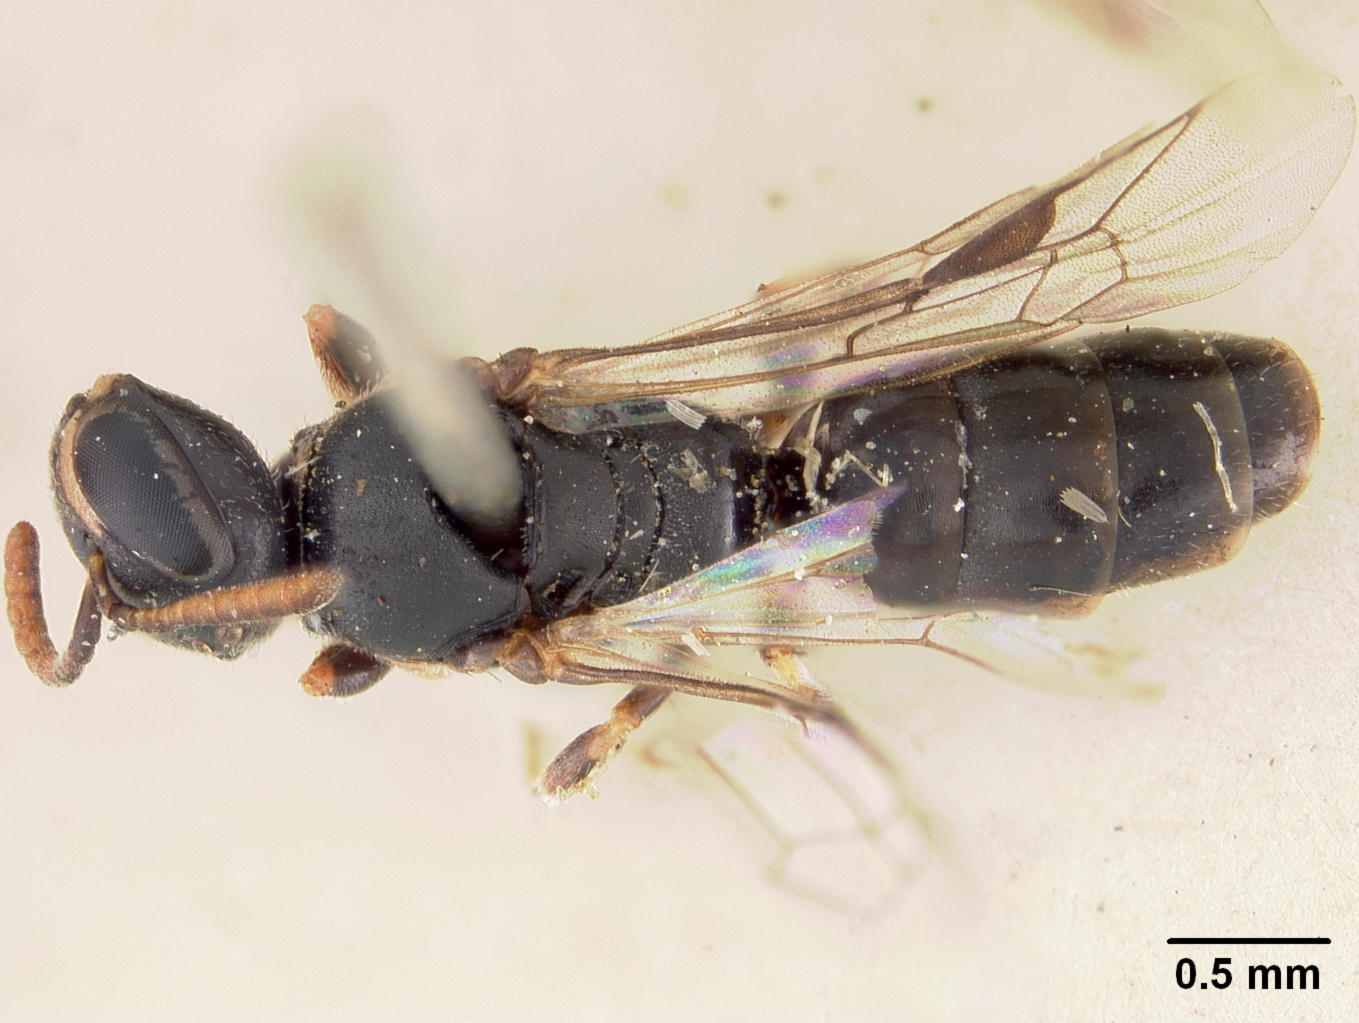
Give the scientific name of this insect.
Prosopis scintilliformis
